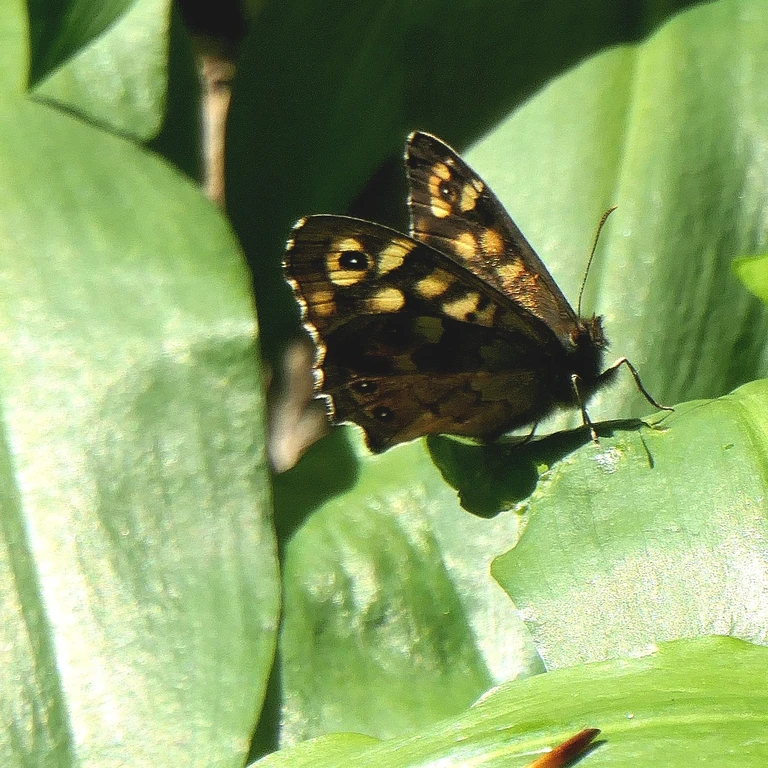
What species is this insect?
Pararge aegeria
